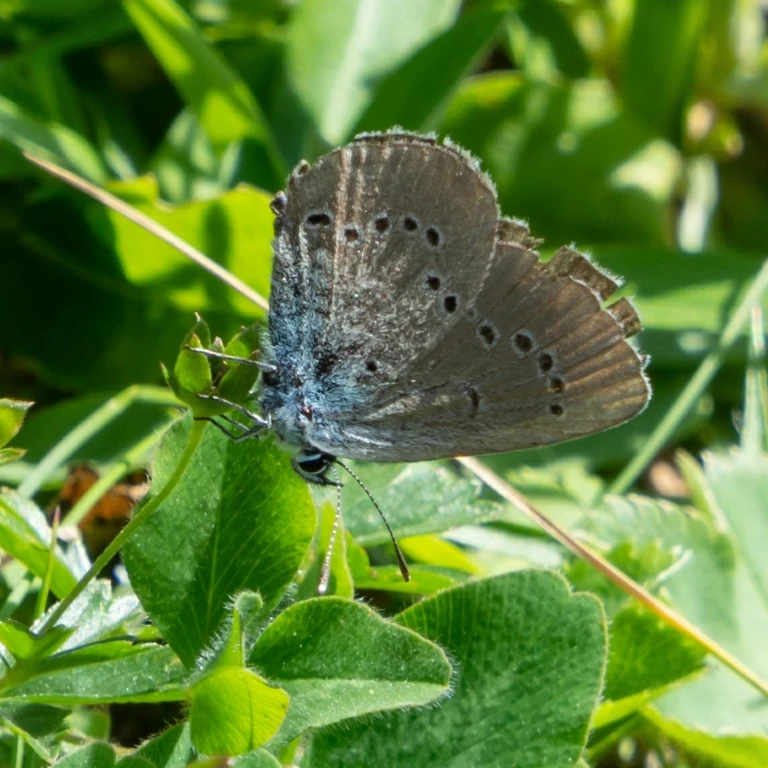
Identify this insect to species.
Cyaniris semiargus
